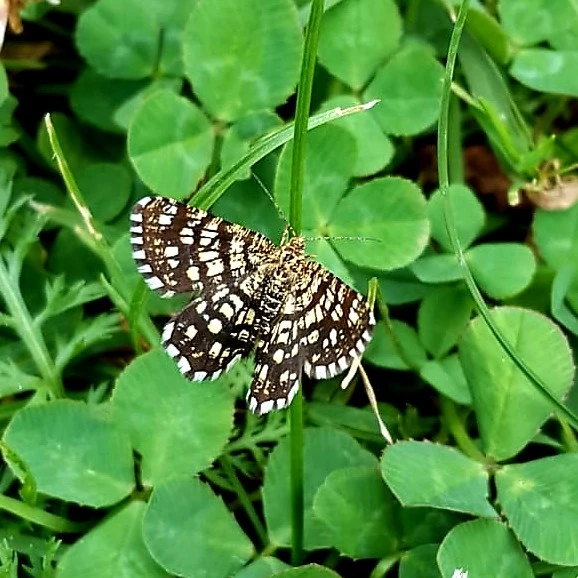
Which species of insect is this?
Chiasmia clathrata
